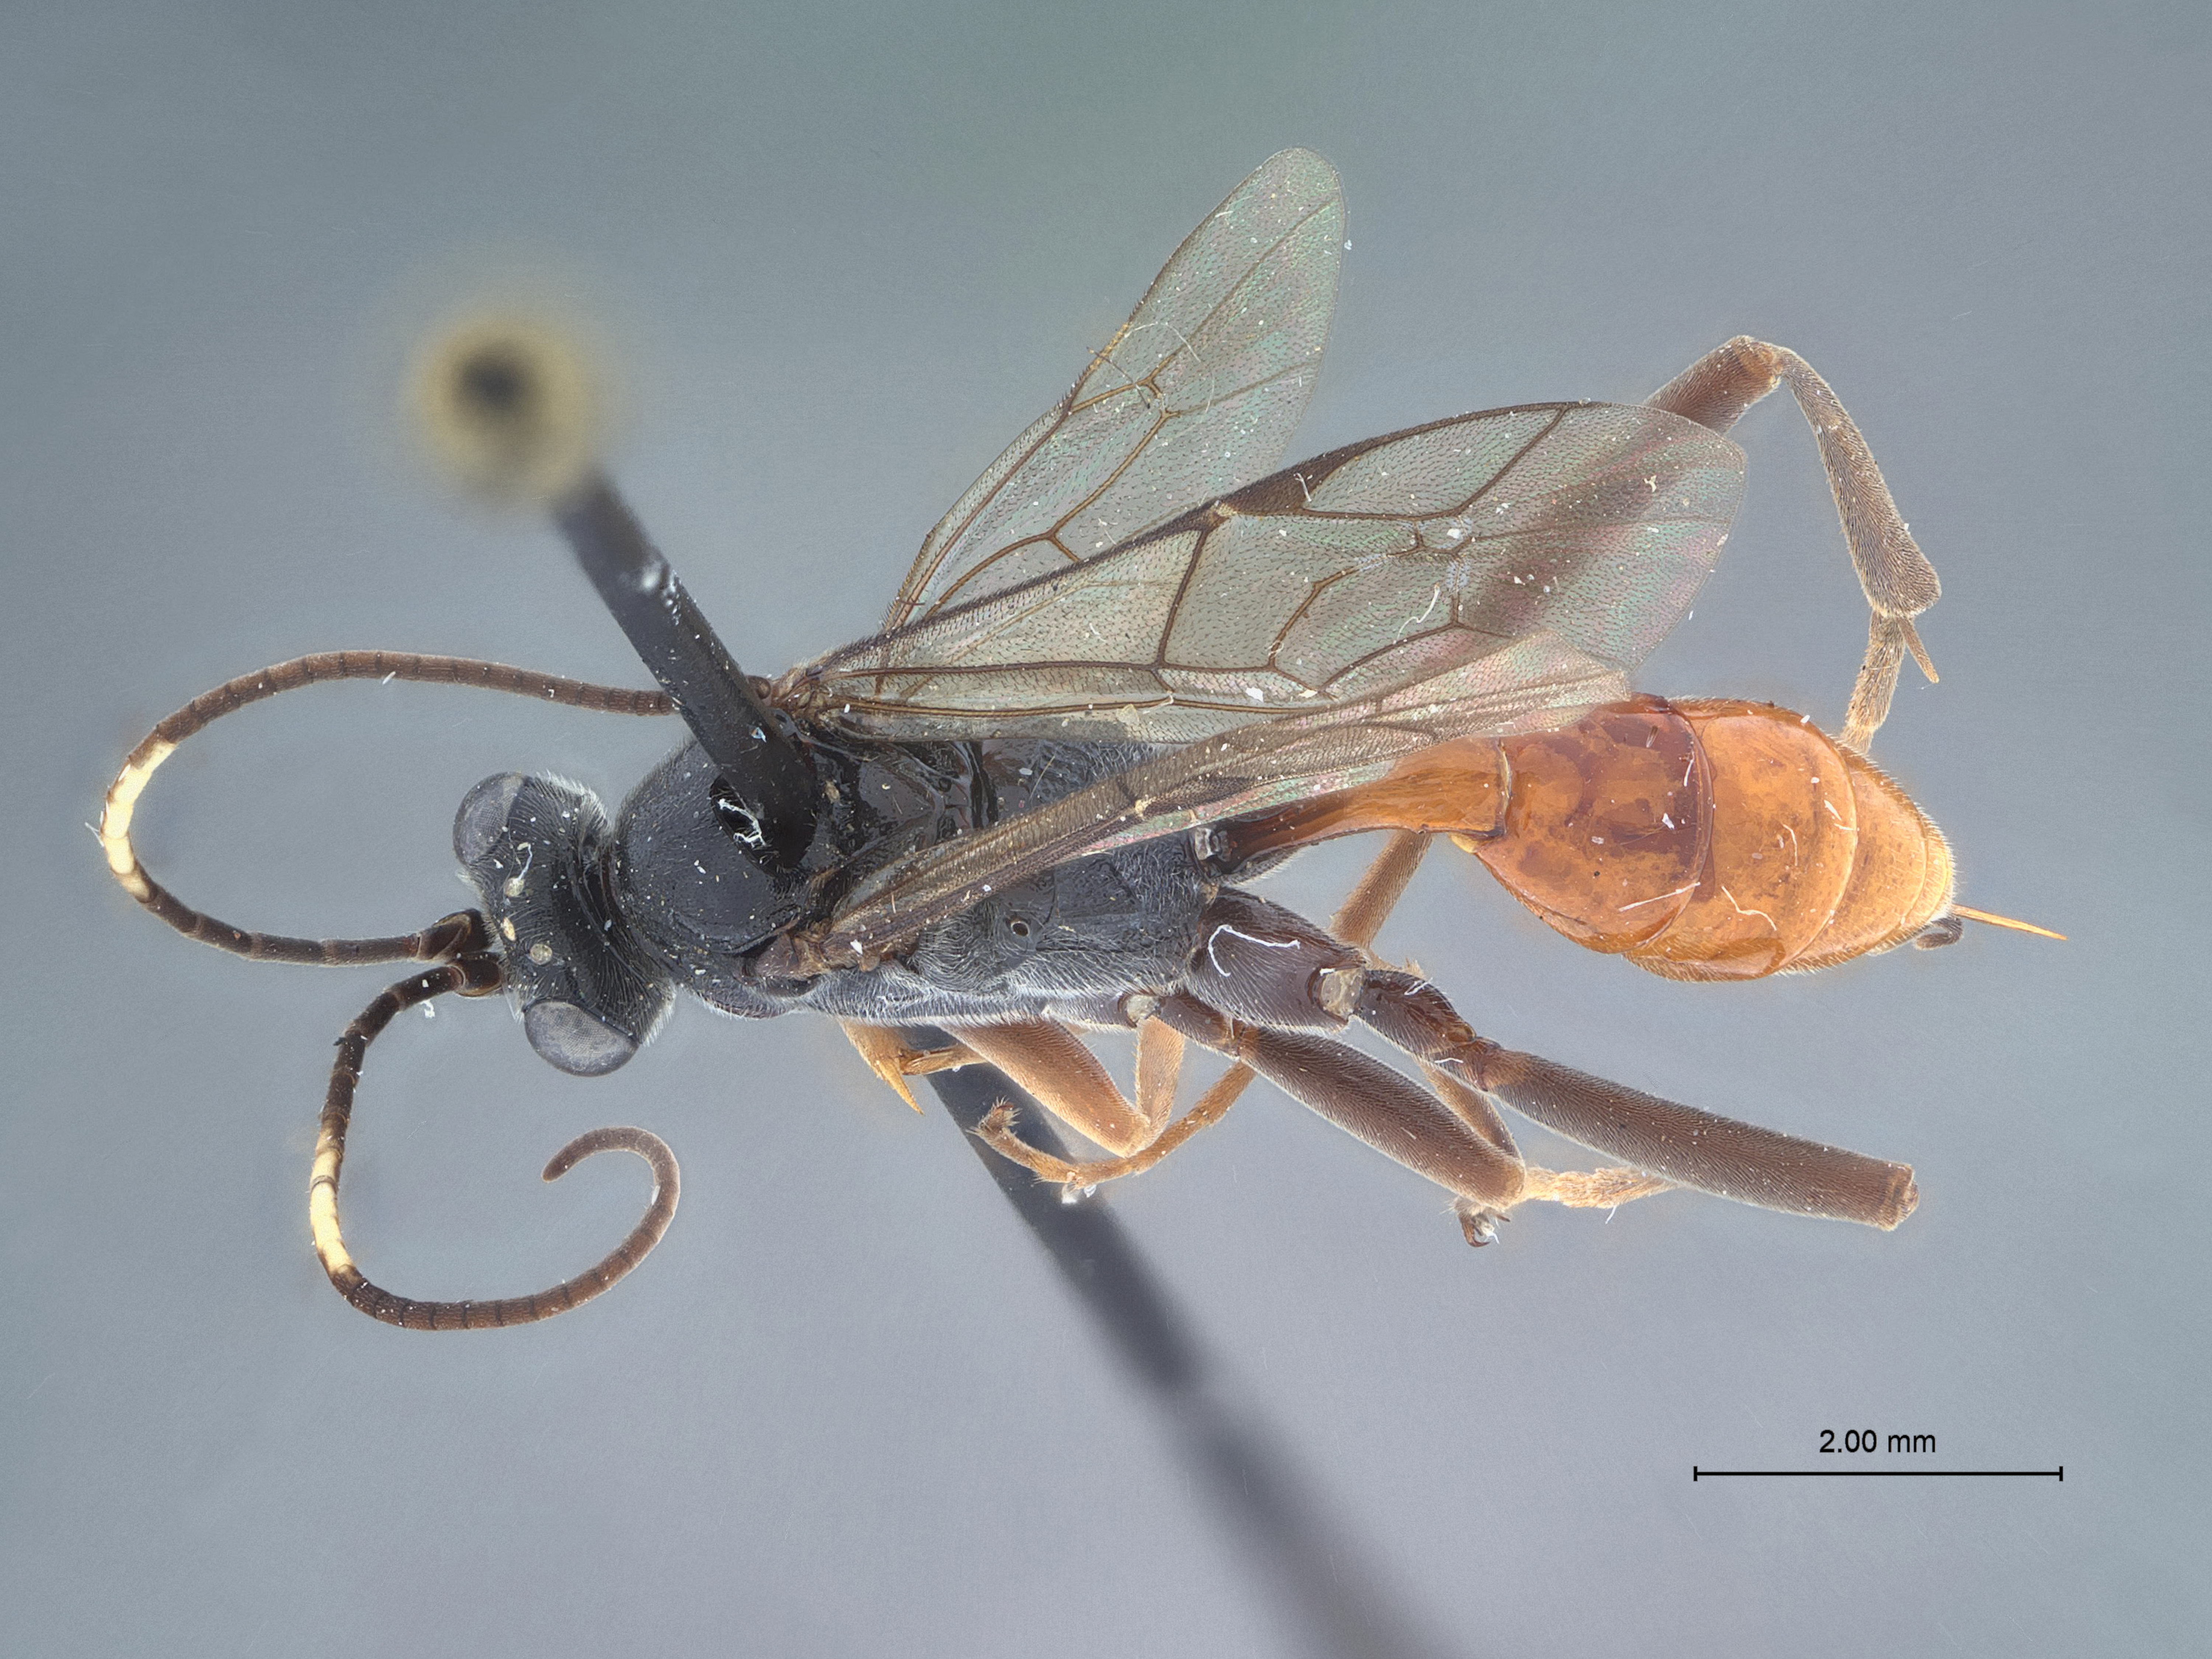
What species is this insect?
Idiolispa aestivalis
